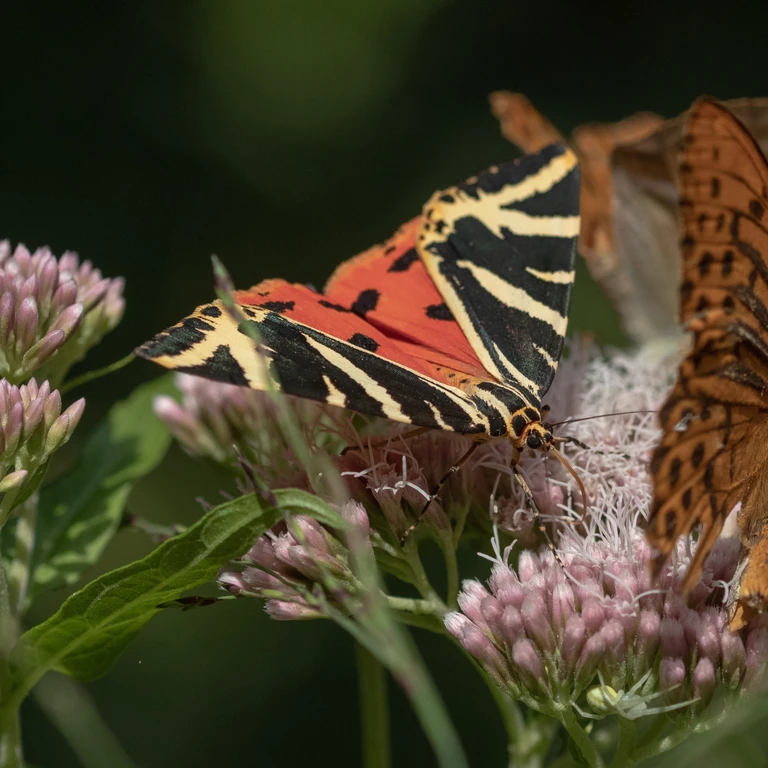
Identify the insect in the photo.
Euplagia quadripunctaria
